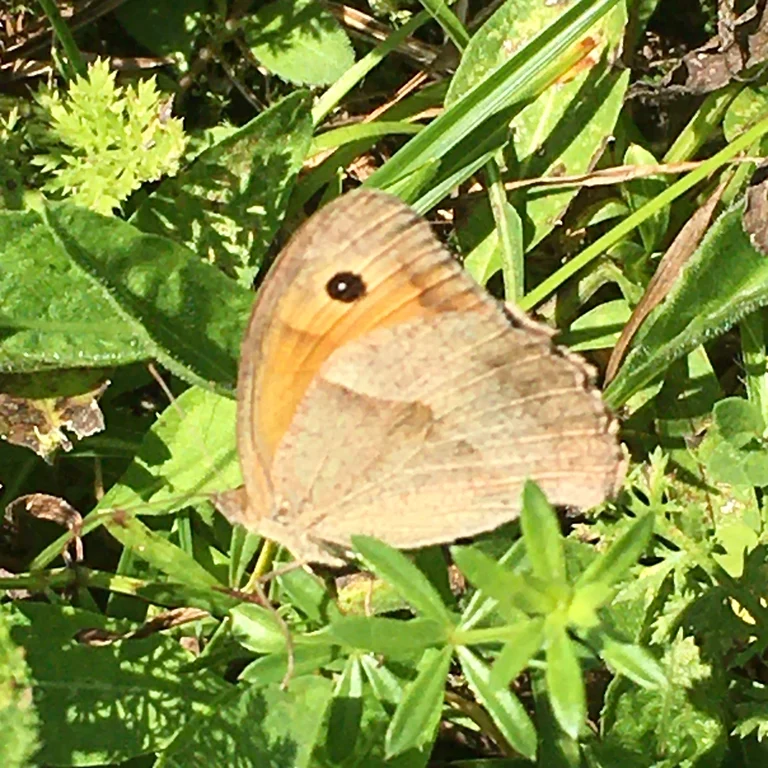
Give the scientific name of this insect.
Maniola jurtina
